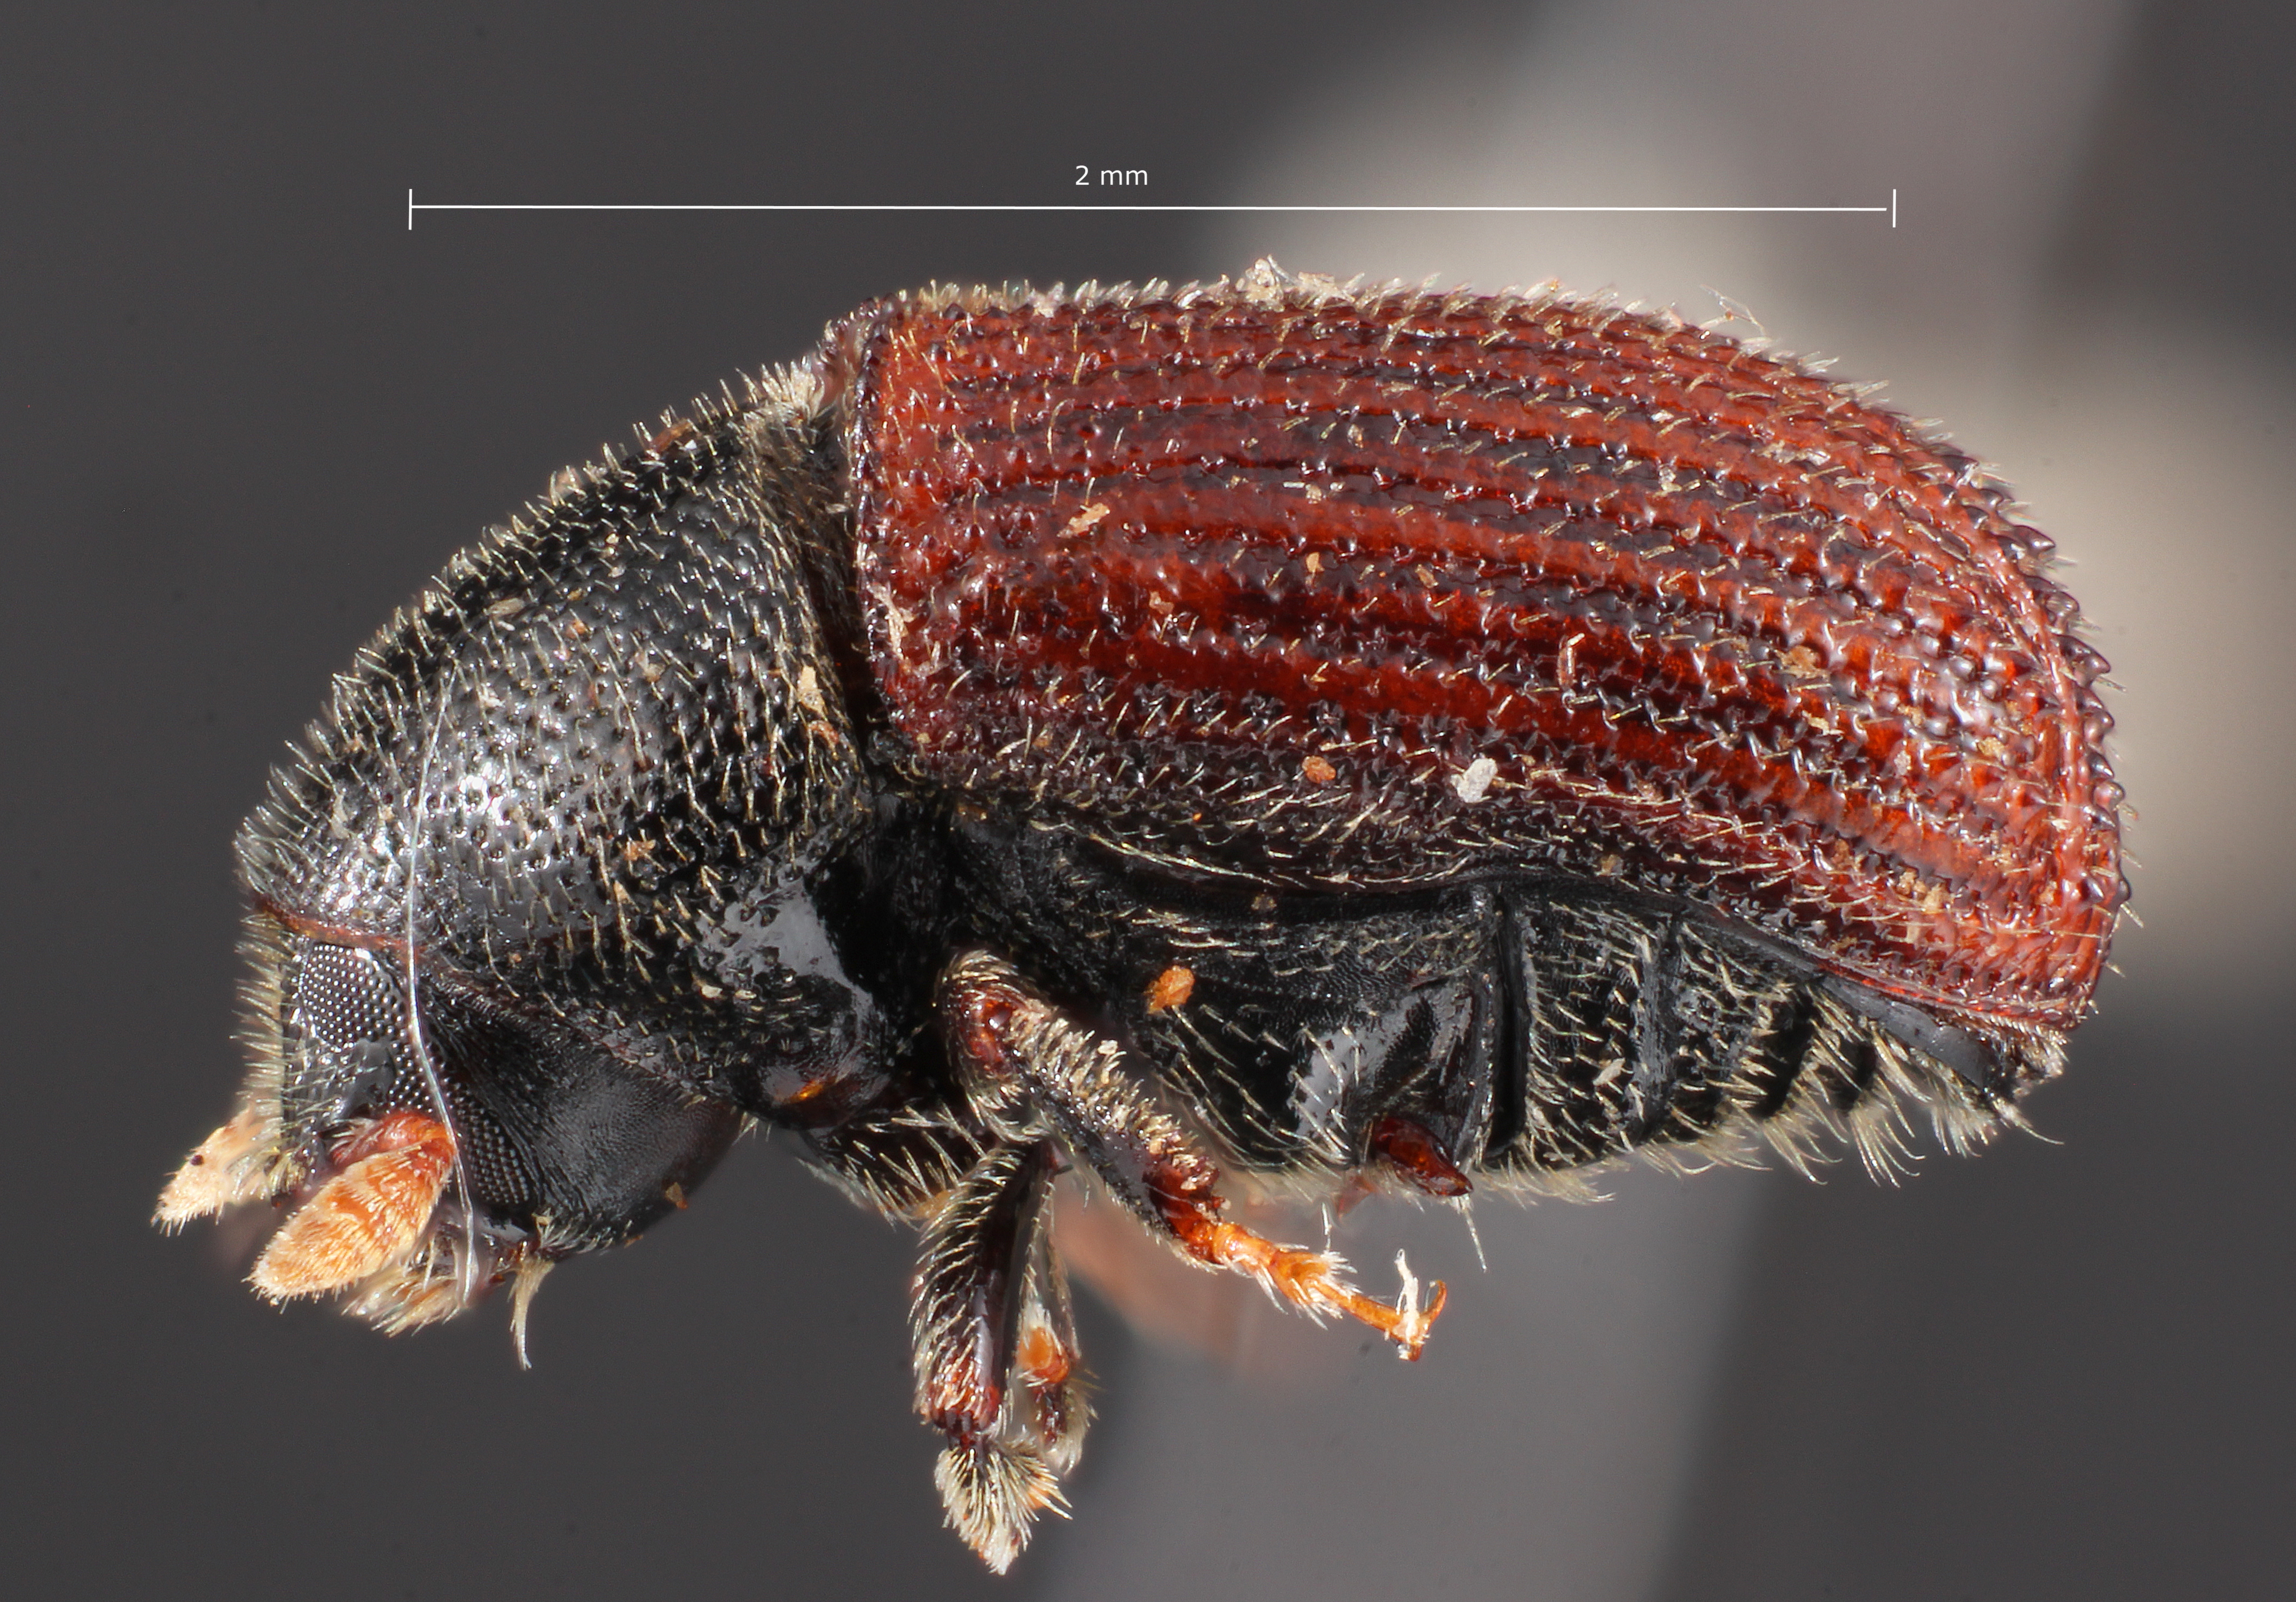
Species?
Phloeosinus kaniksu
